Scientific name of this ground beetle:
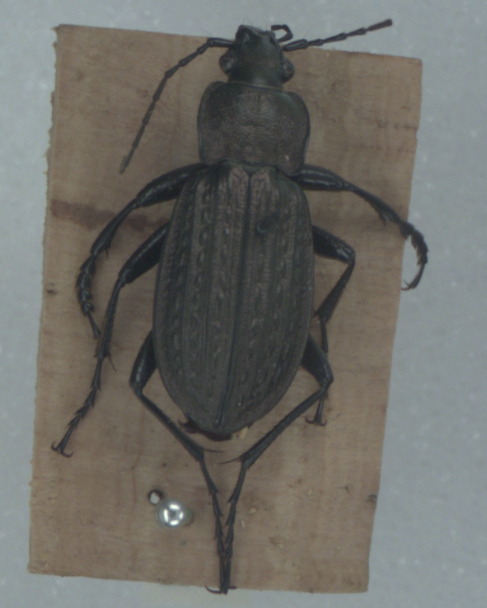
Carabus granulatus
